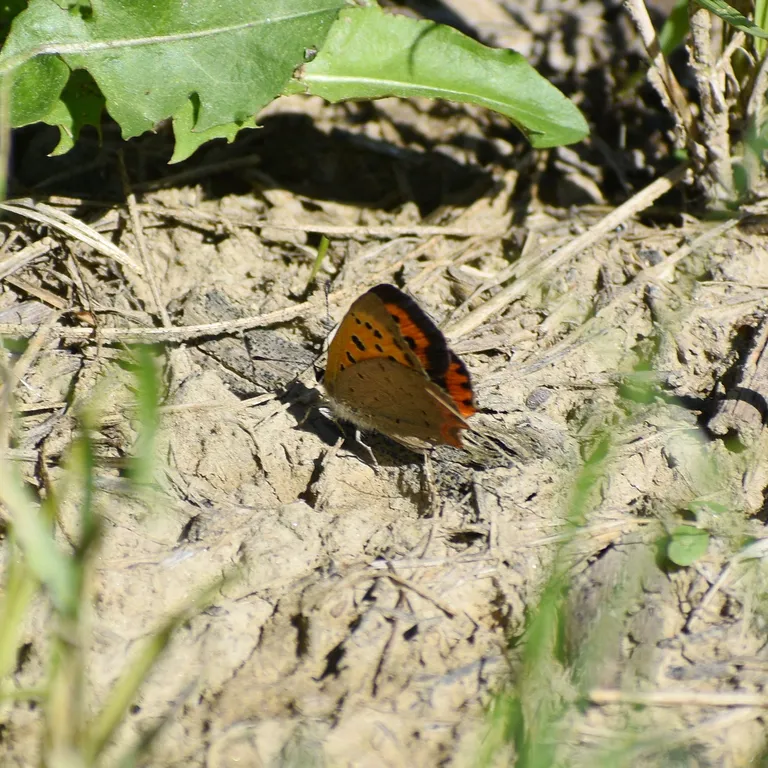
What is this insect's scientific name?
Lycaena phlaeas
